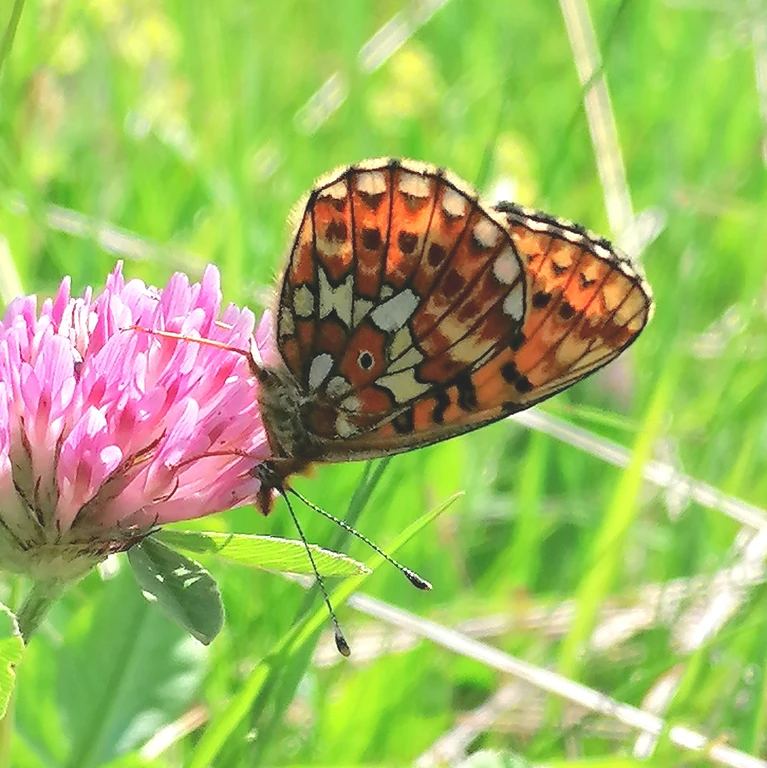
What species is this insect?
Boloria euphrosyne (also Clossiana euphrosyne)
